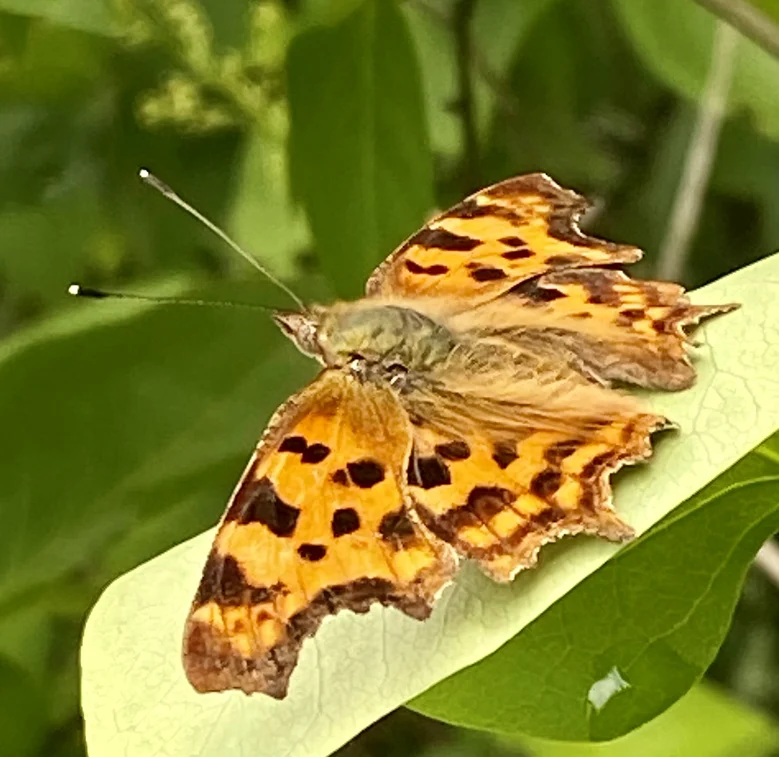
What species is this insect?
Polygonia c-album
